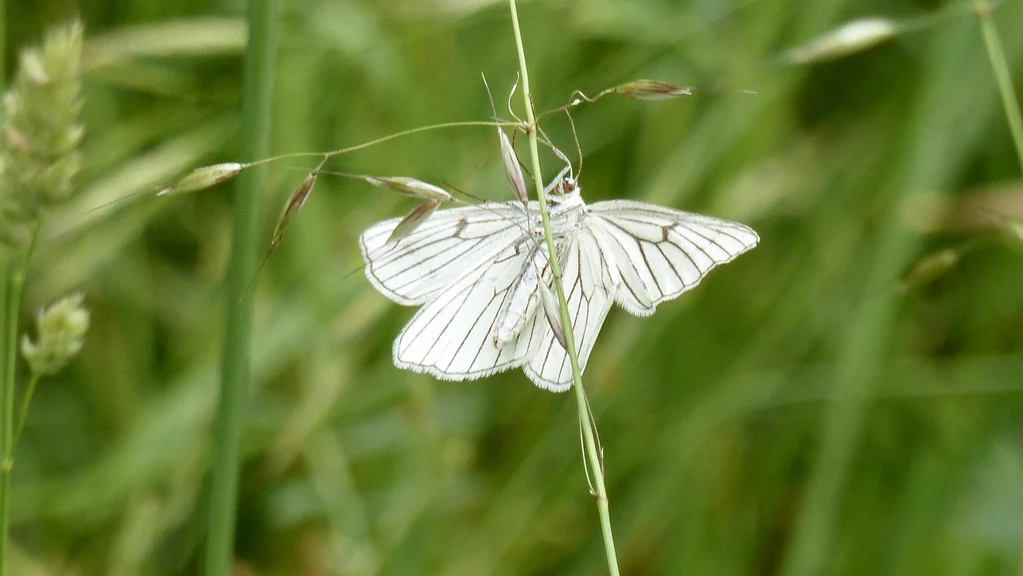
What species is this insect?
Siona lineata
